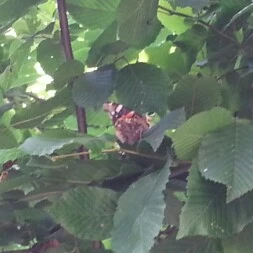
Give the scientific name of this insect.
Vanessa atalanta
